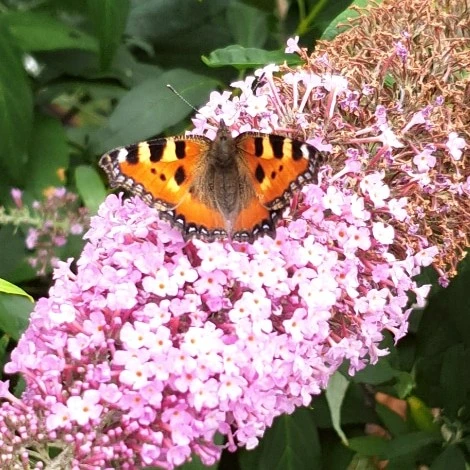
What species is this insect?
Aglais urticae
